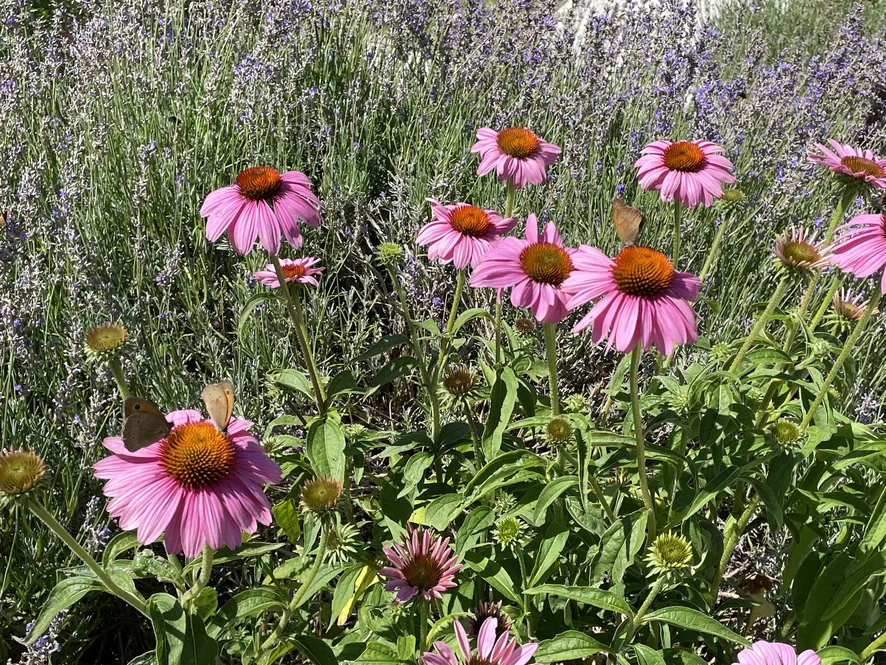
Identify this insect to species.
Maniola jurtina
